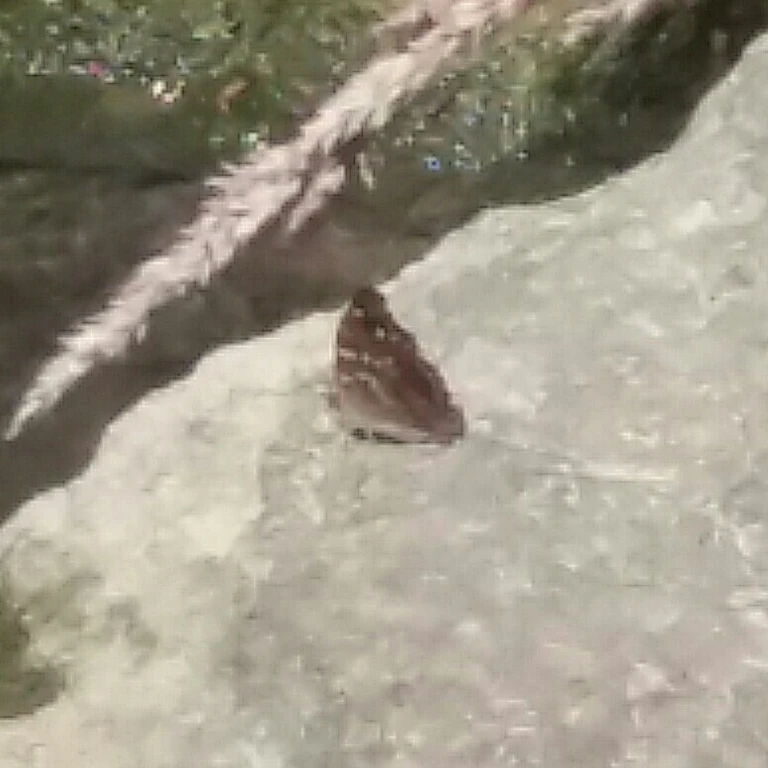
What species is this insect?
Apatura ilia
